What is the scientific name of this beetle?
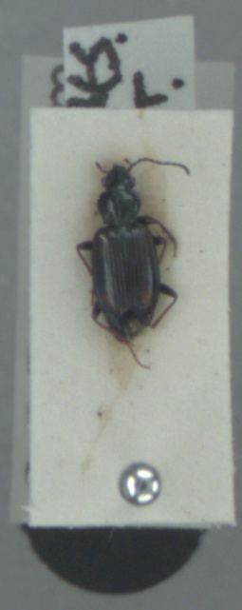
Bembidion bruxellense
